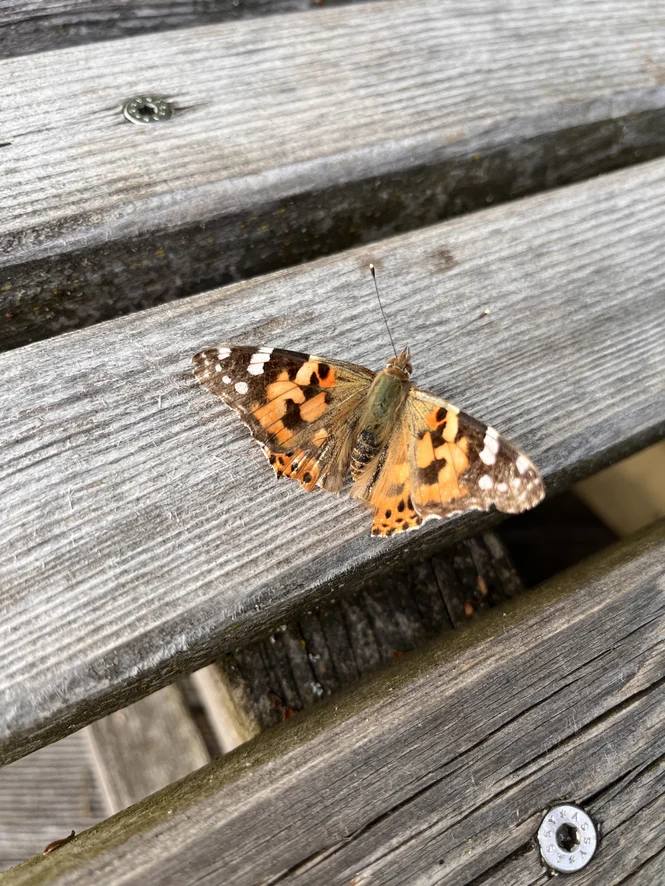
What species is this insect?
Vanessa cardui
